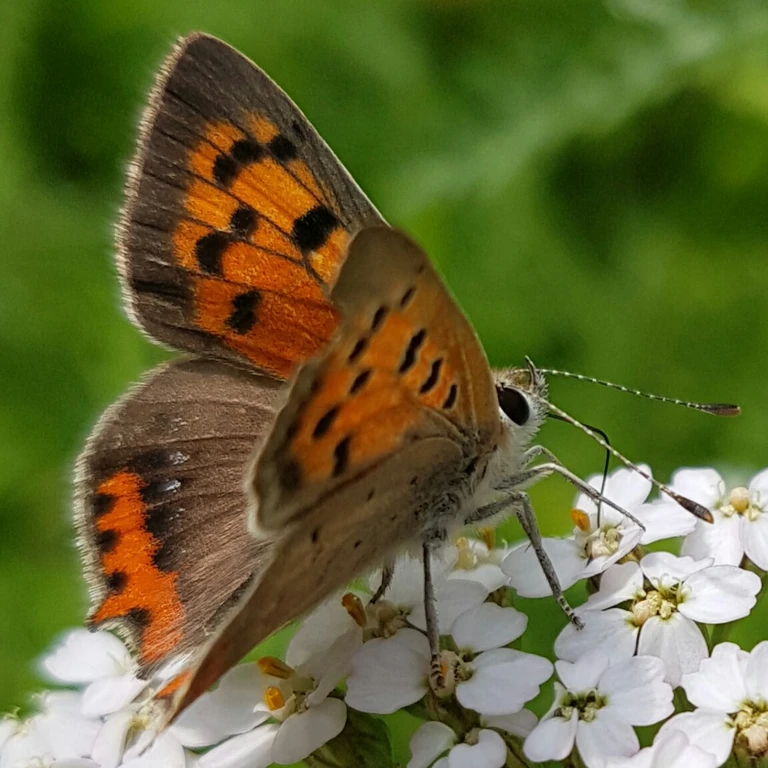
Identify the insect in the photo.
Lycaena phlaeas
